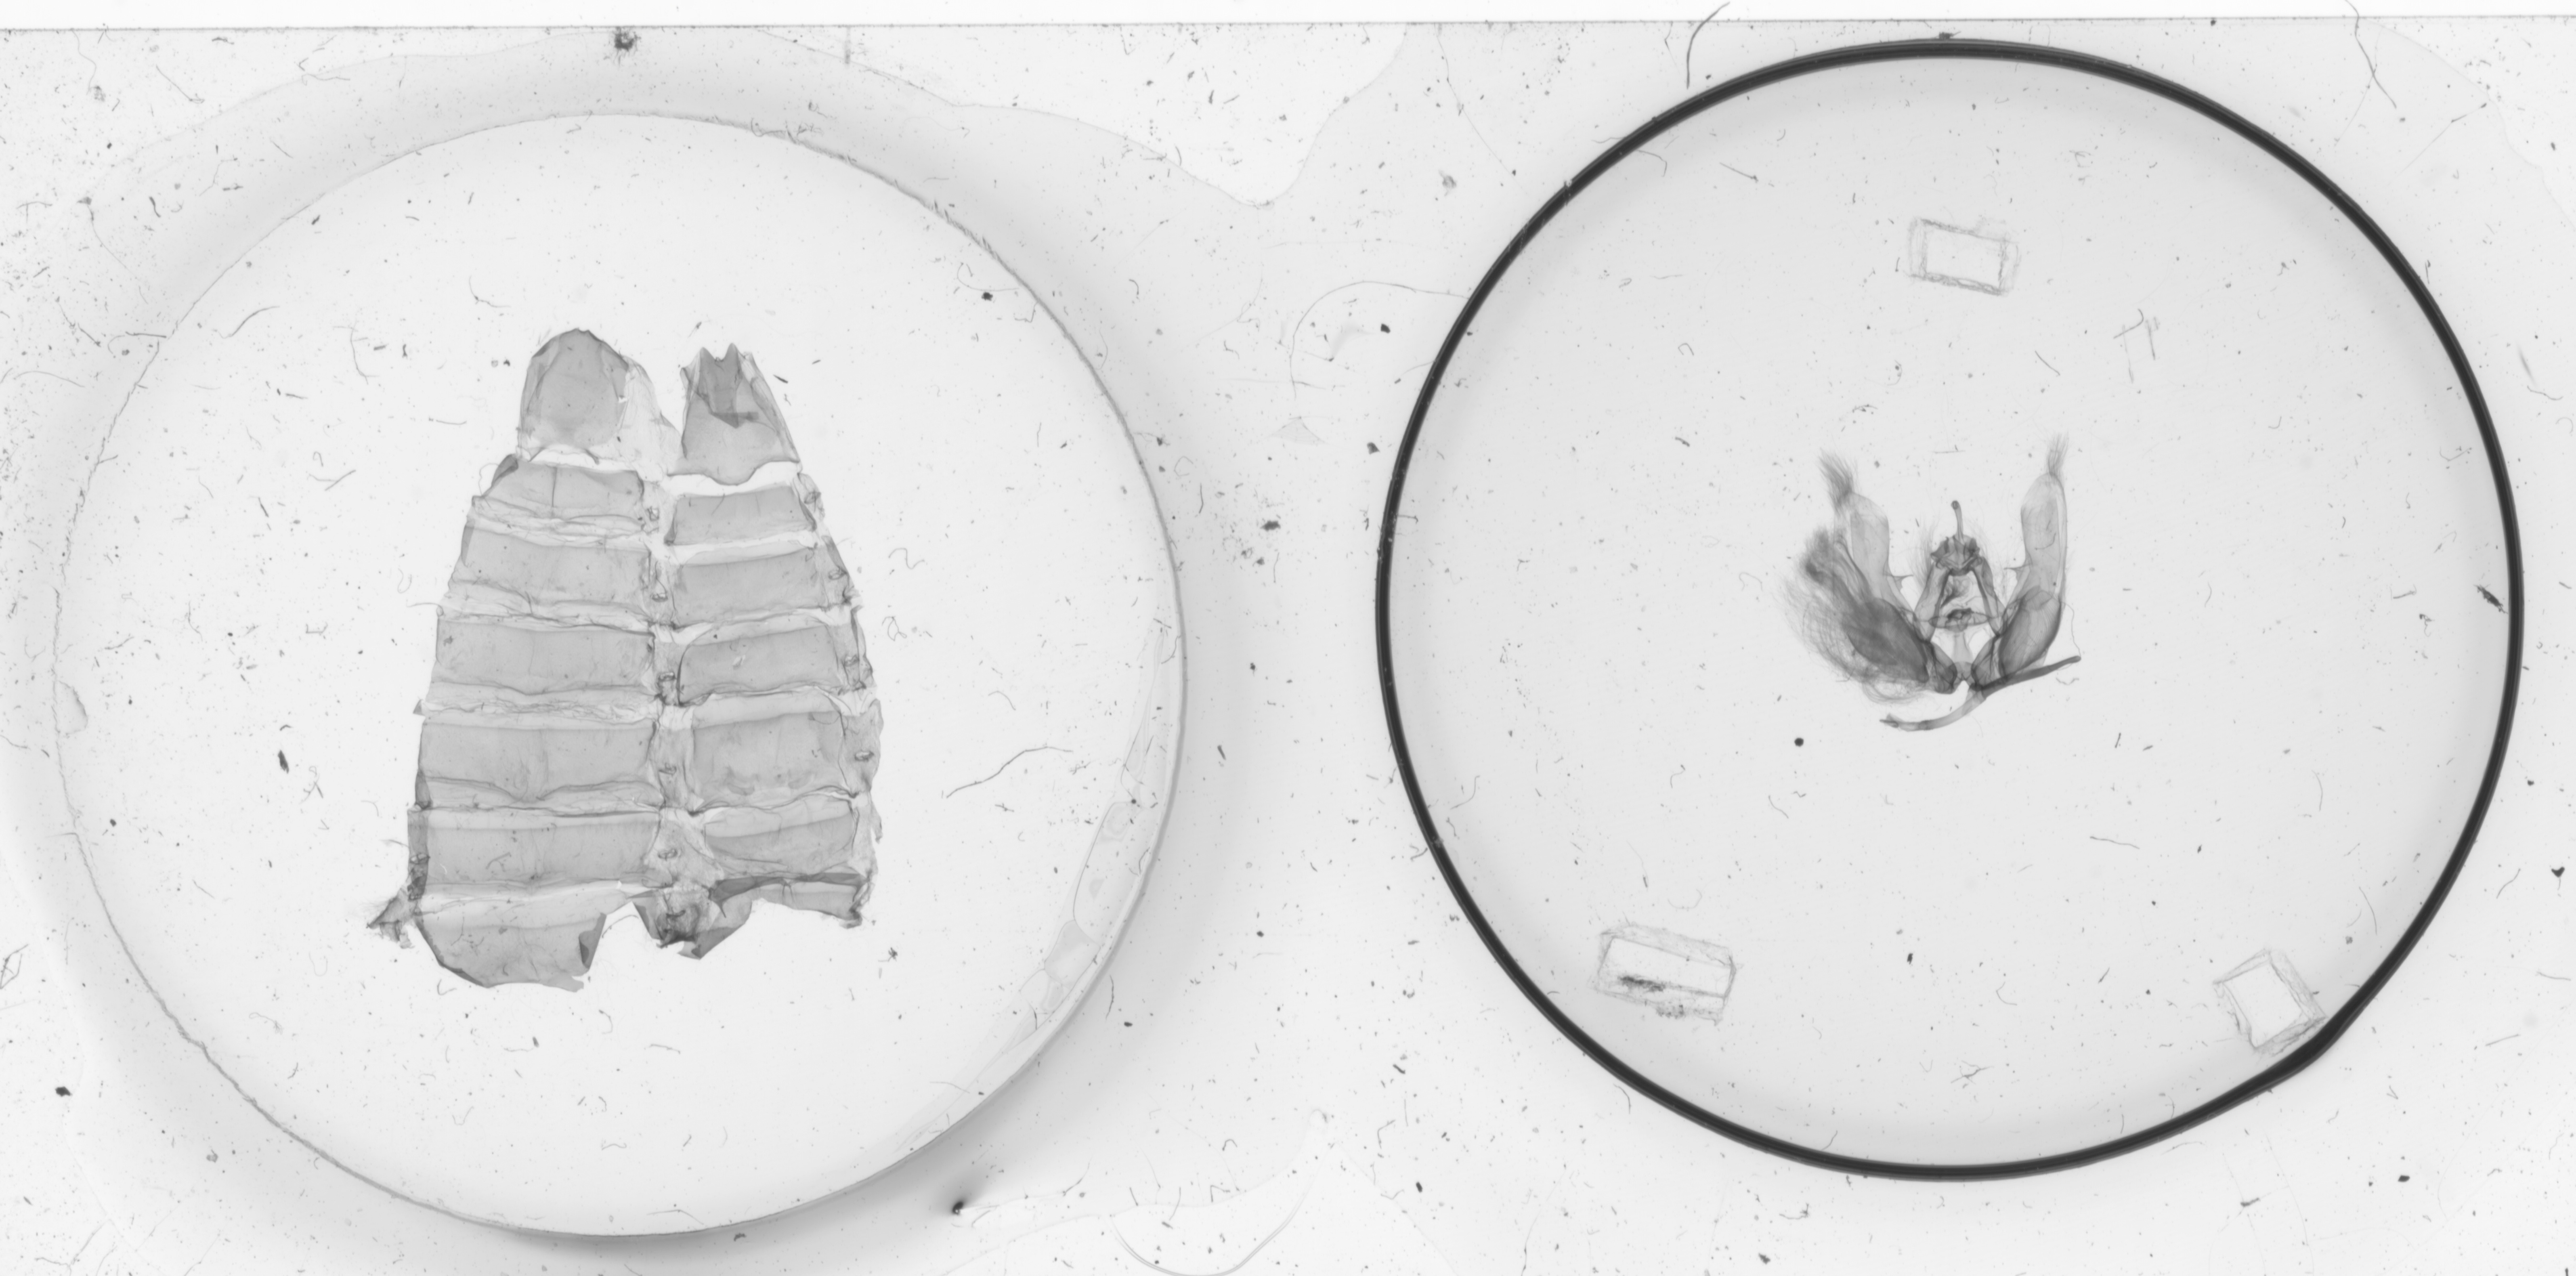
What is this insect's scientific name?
Hemiceras commentica
